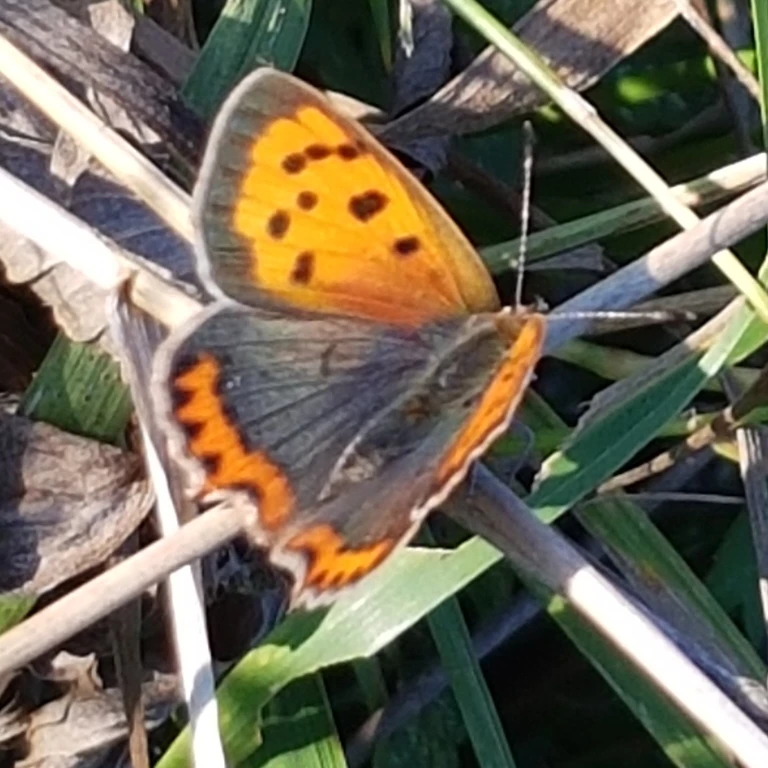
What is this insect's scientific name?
Lycaena phlaeas
